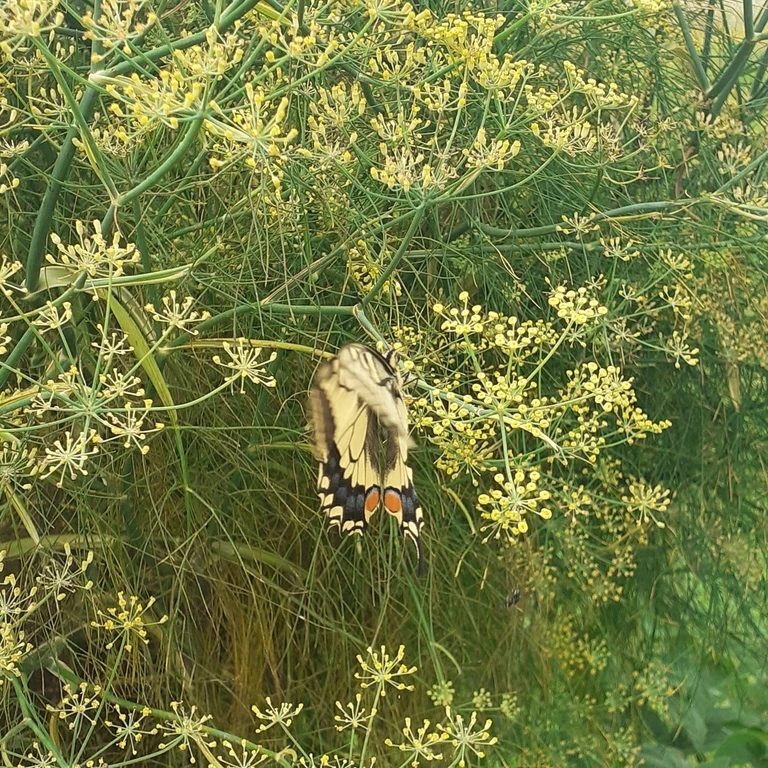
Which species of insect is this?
Papilio machaon
